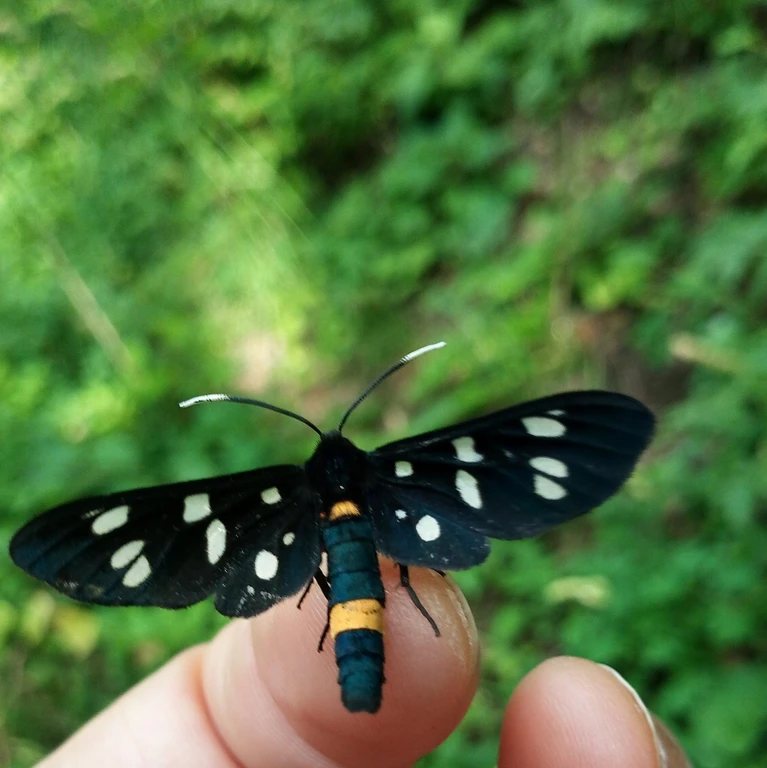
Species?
Amata phegea
